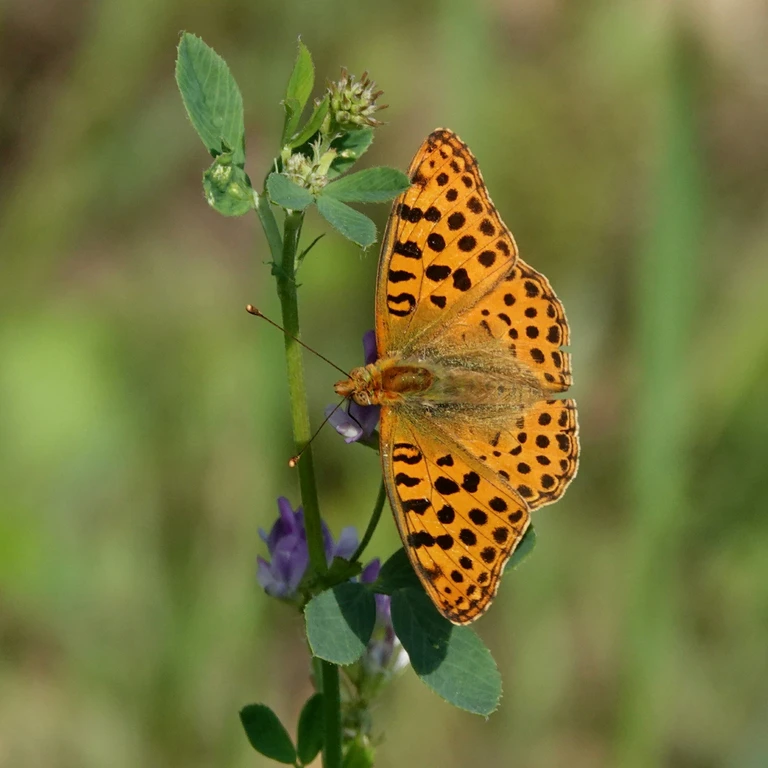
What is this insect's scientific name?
Issoria lathonia
